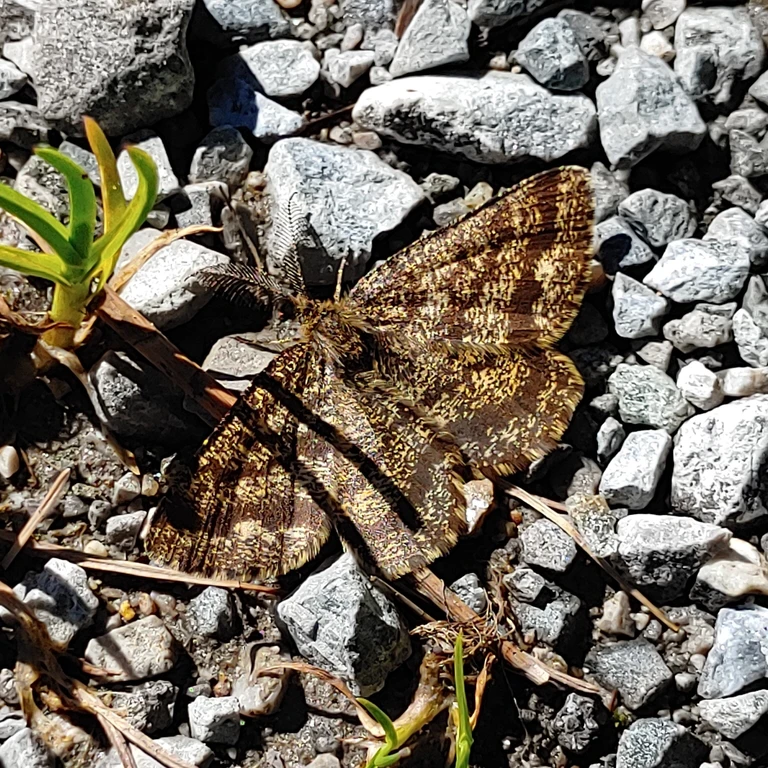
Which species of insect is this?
Ematurga atomaria
